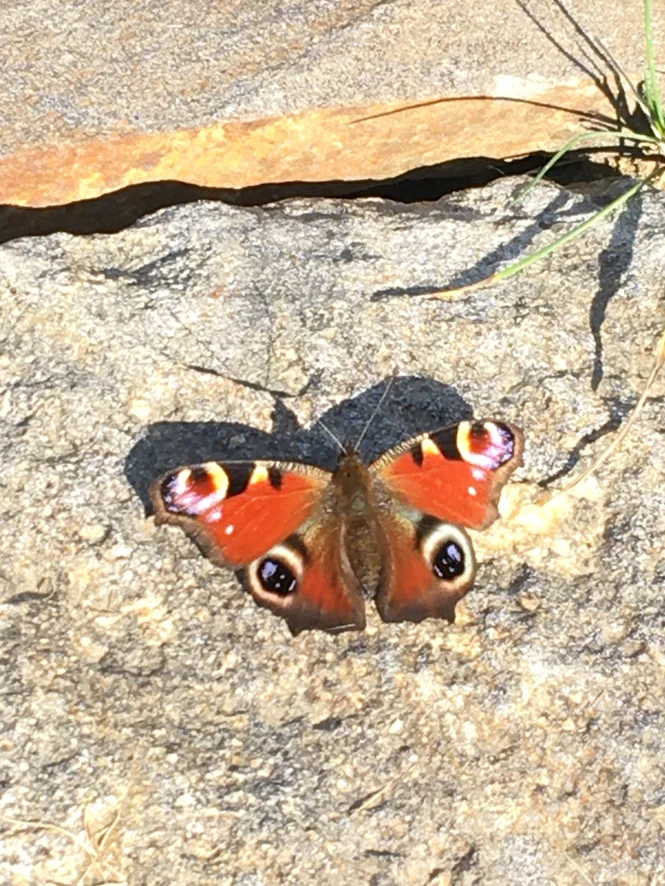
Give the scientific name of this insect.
Aglais io
